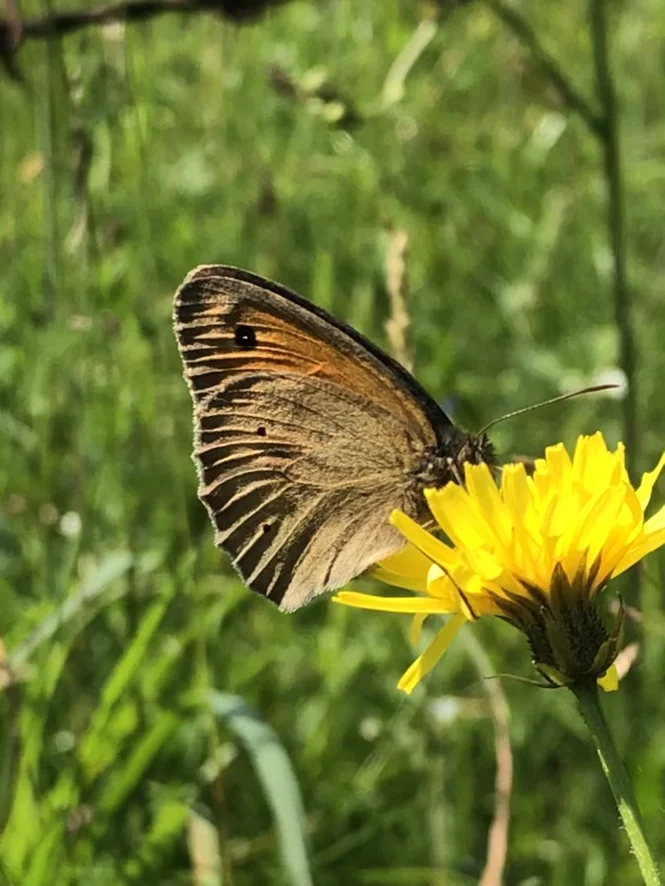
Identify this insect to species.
Maniola jurtina
